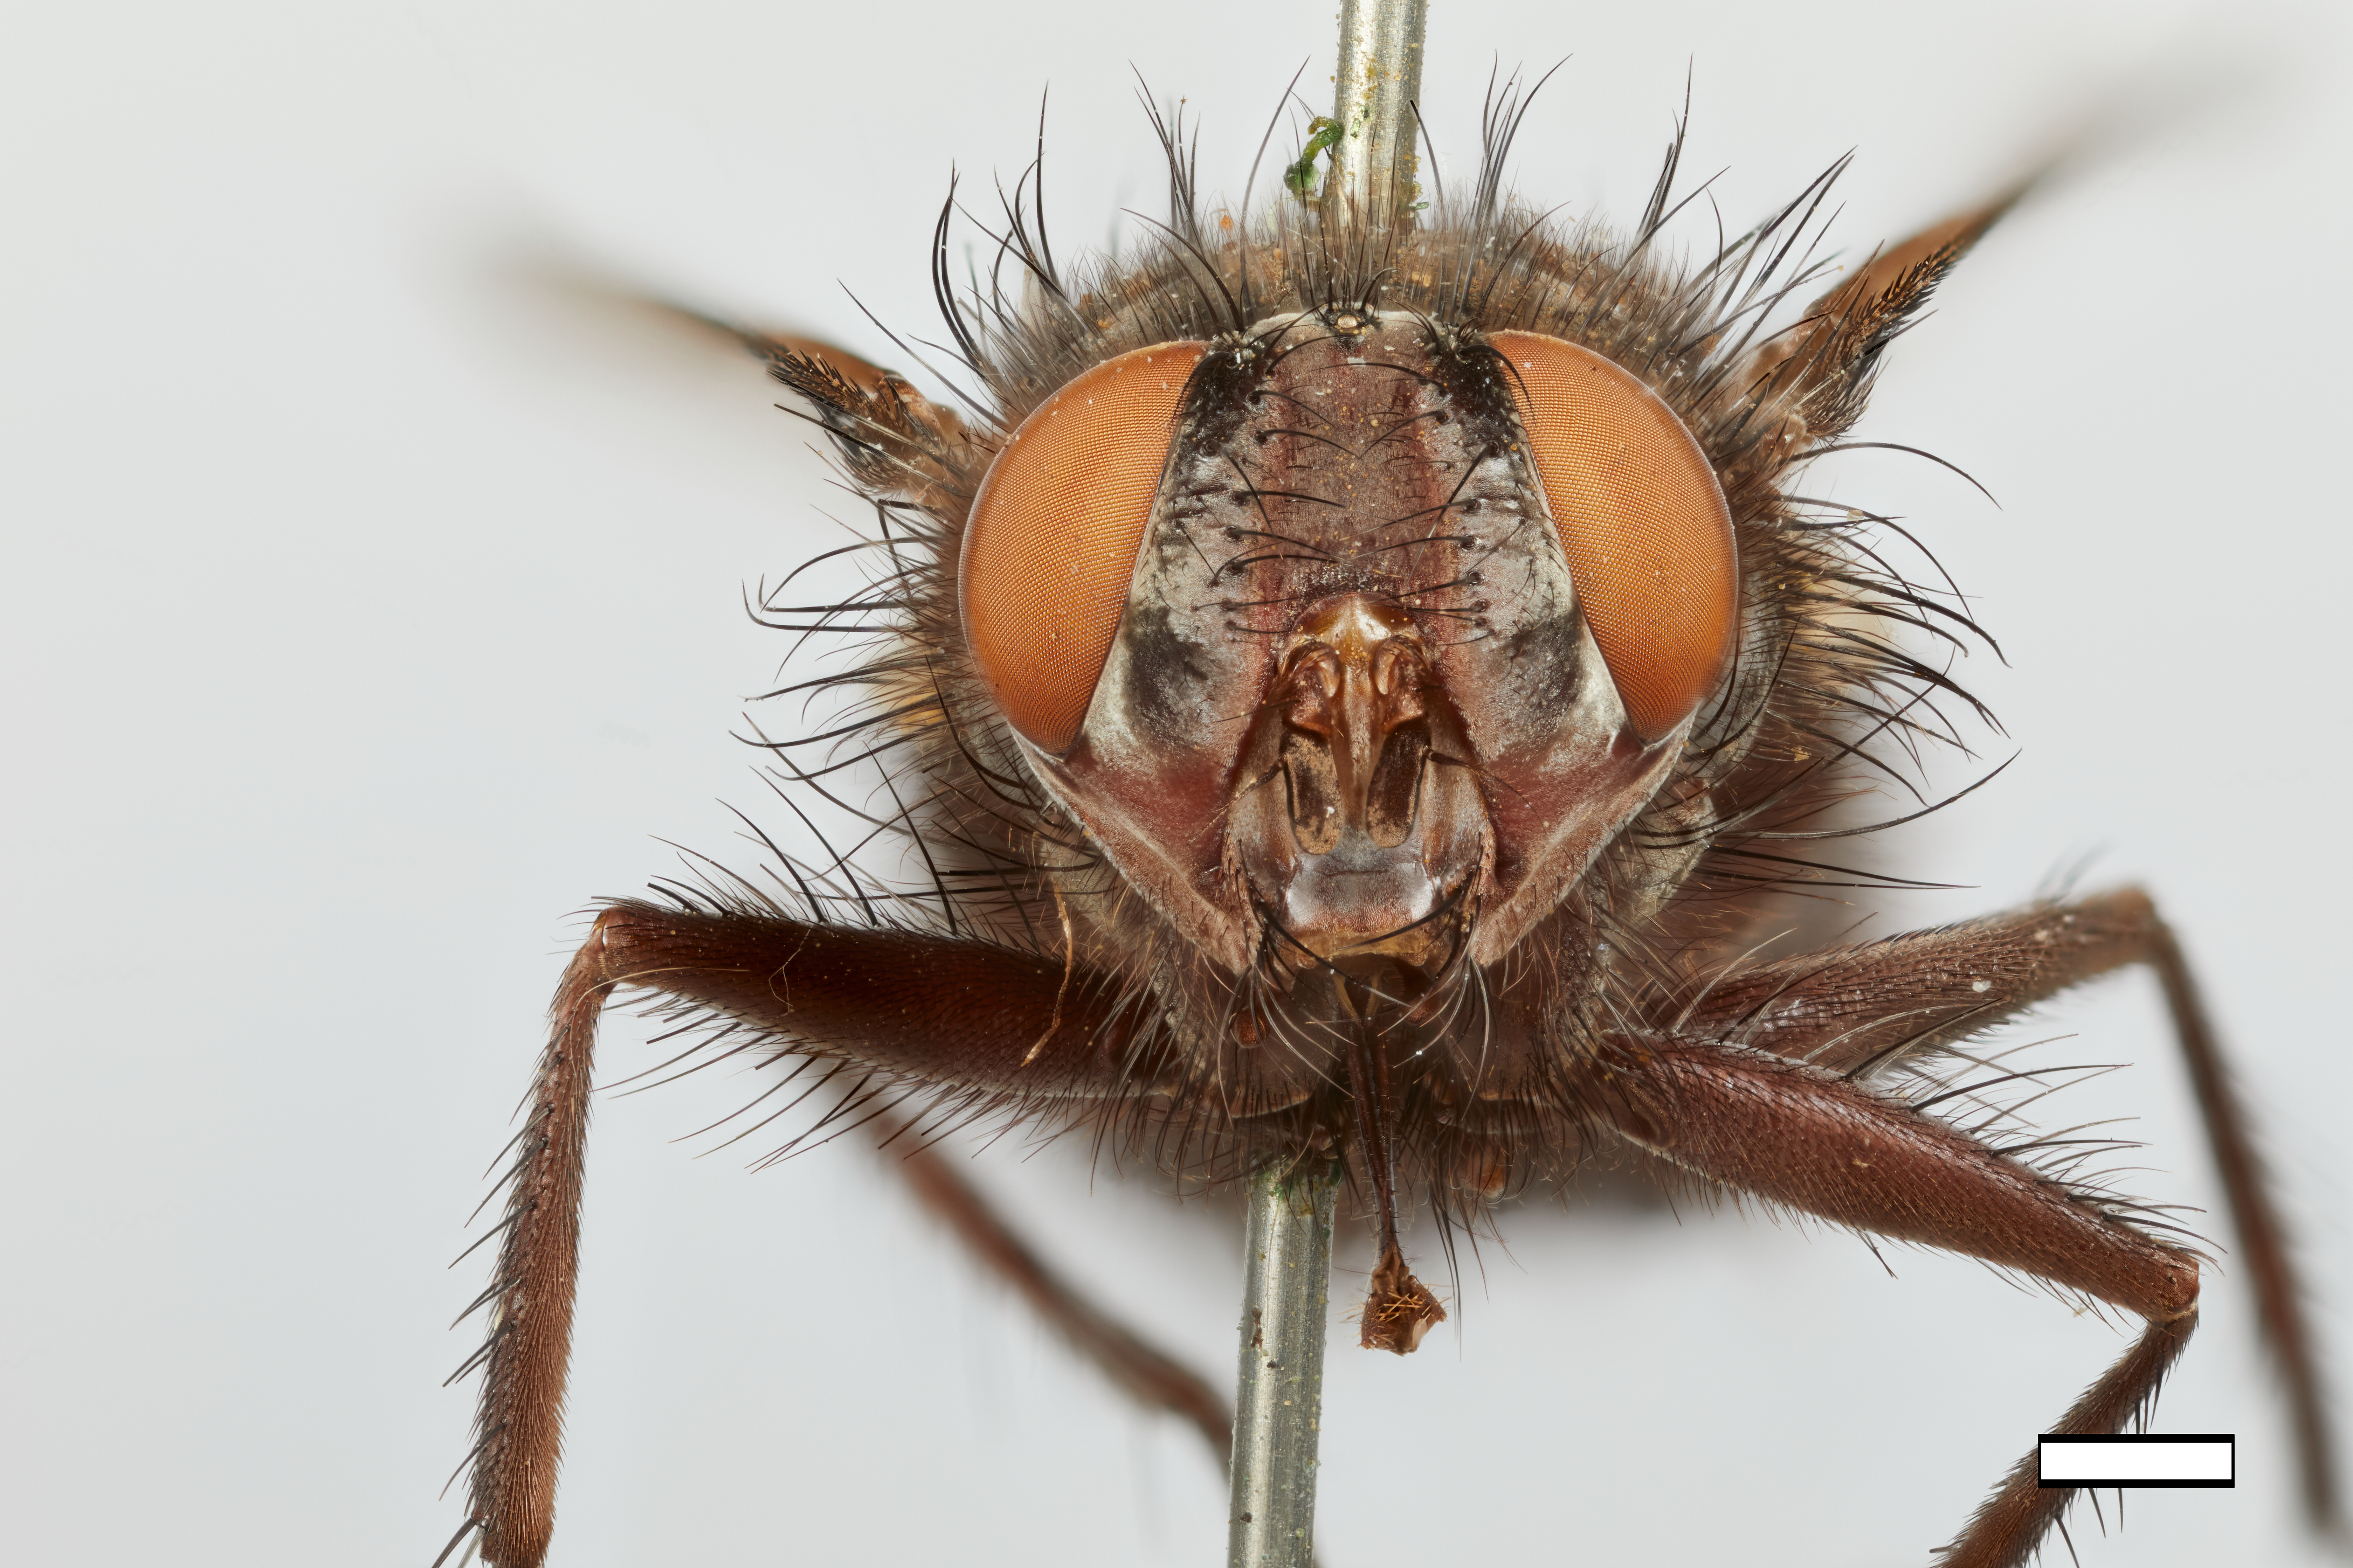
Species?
Arctophyto wickhami
